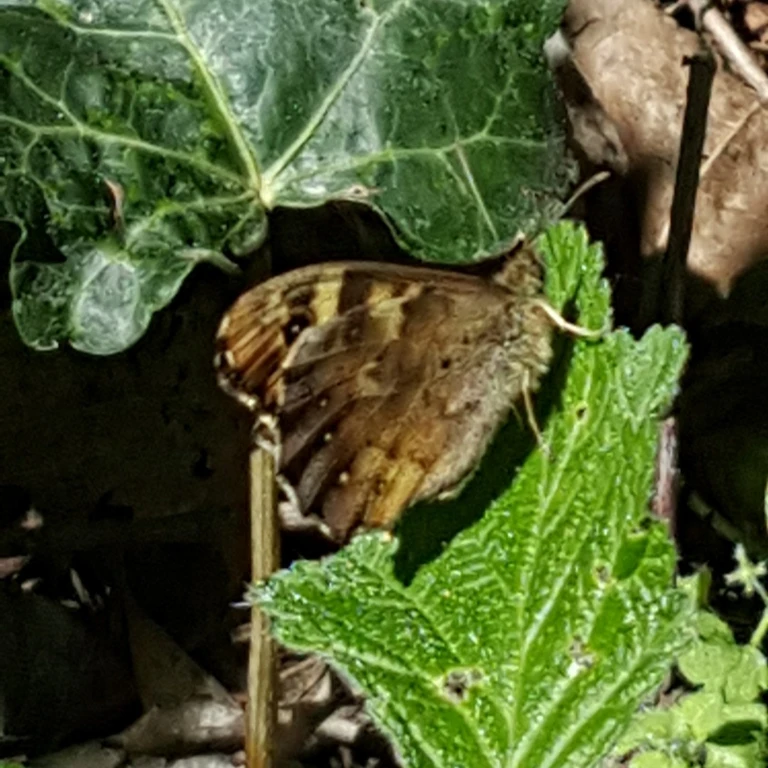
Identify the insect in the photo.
Pararge aegeria
